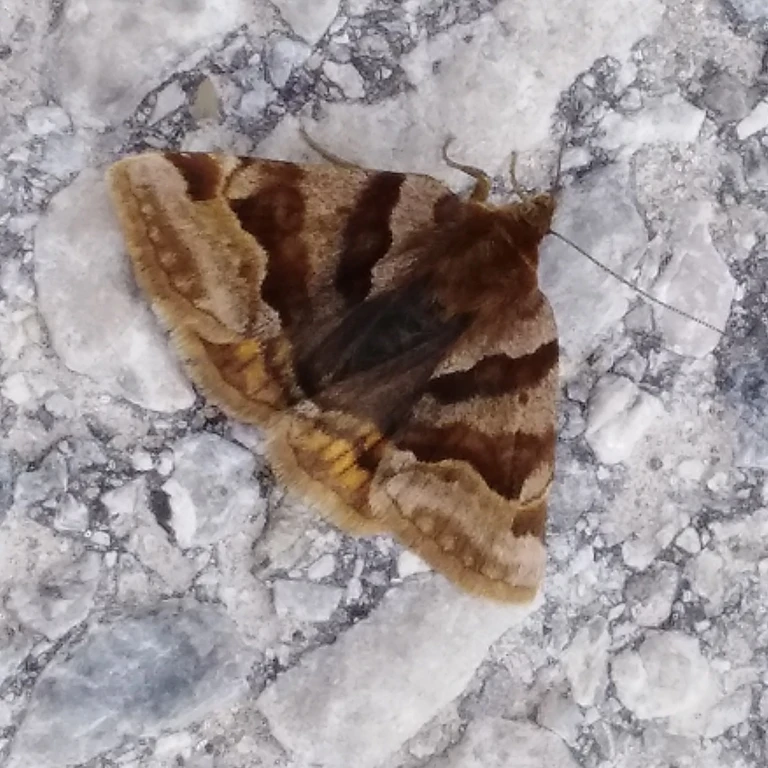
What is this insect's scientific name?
Euclidia glyphica
